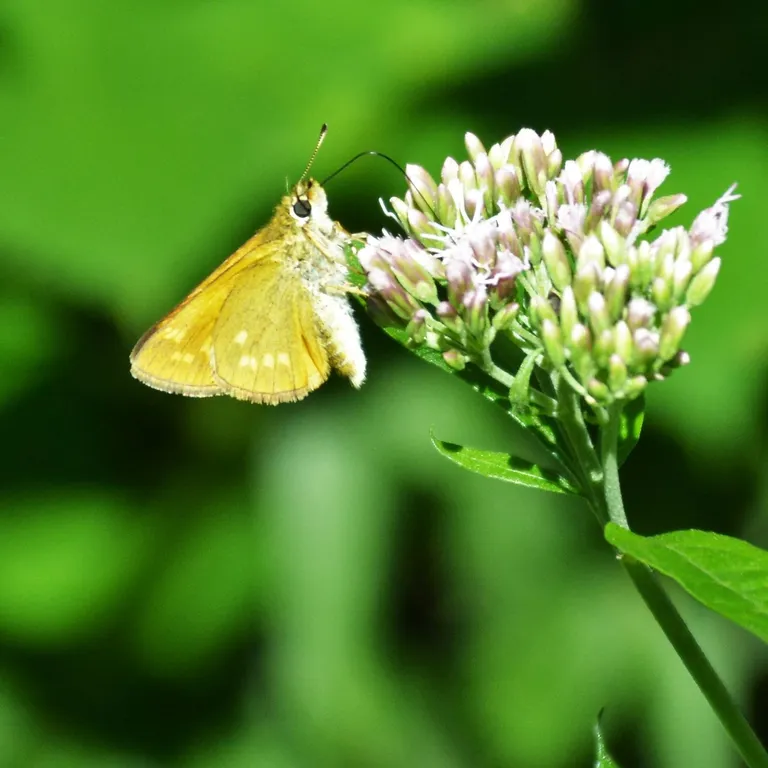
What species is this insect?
Ochlodes sylvanus (also Ochlodes venata)
